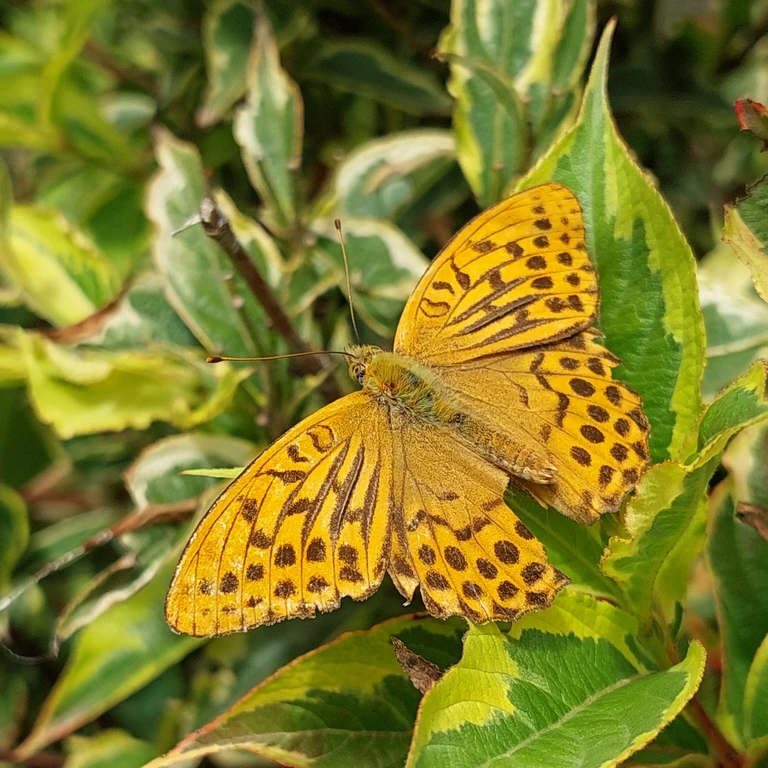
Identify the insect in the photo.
Argynnis paphia
